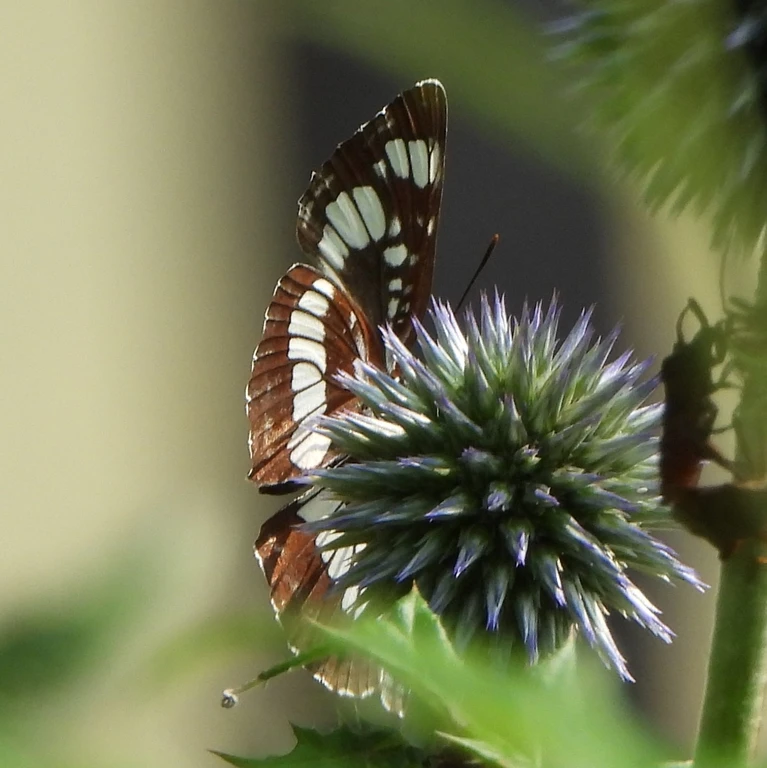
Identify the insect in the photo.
Neptis rivularis
